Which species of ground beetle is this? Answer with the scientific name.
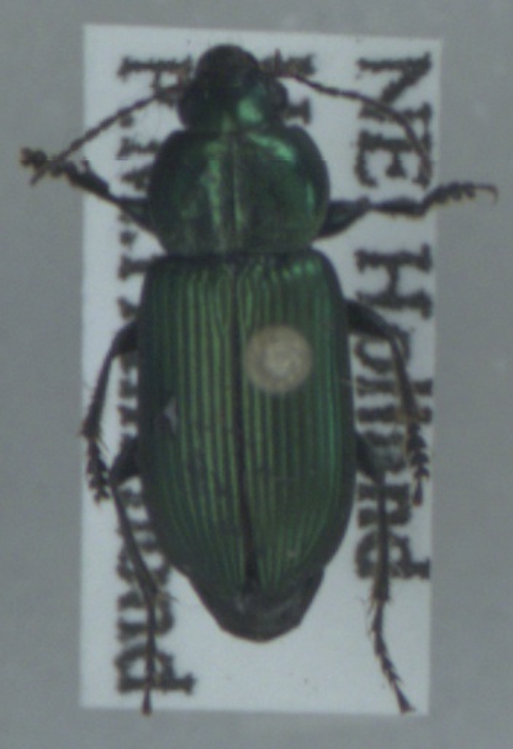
Anisodactylus poeciloides
